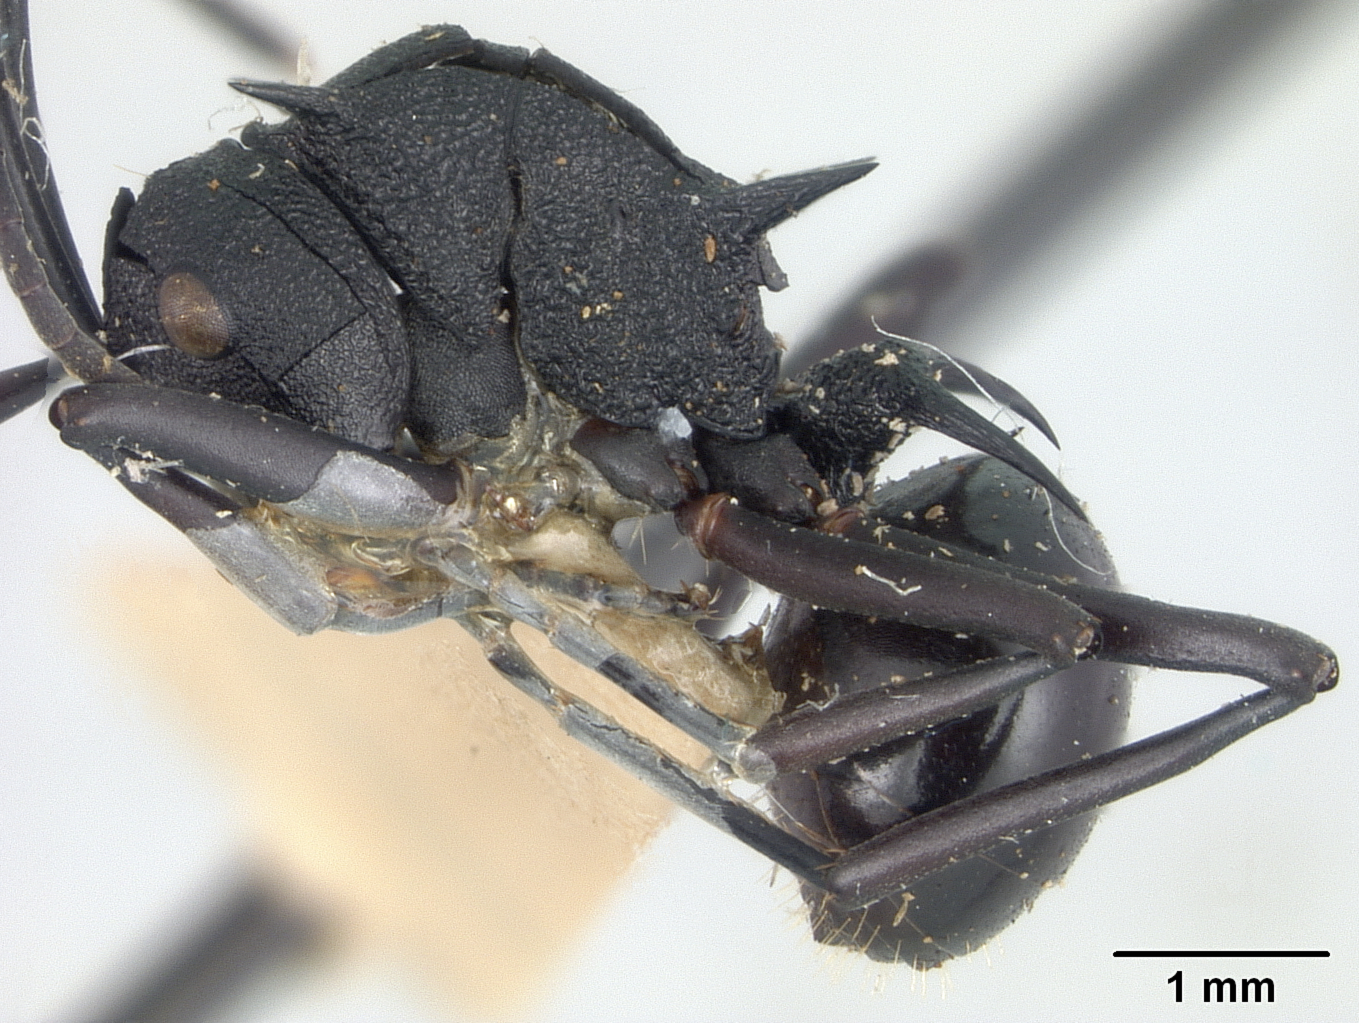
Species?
Polyrhachis wheeleri
